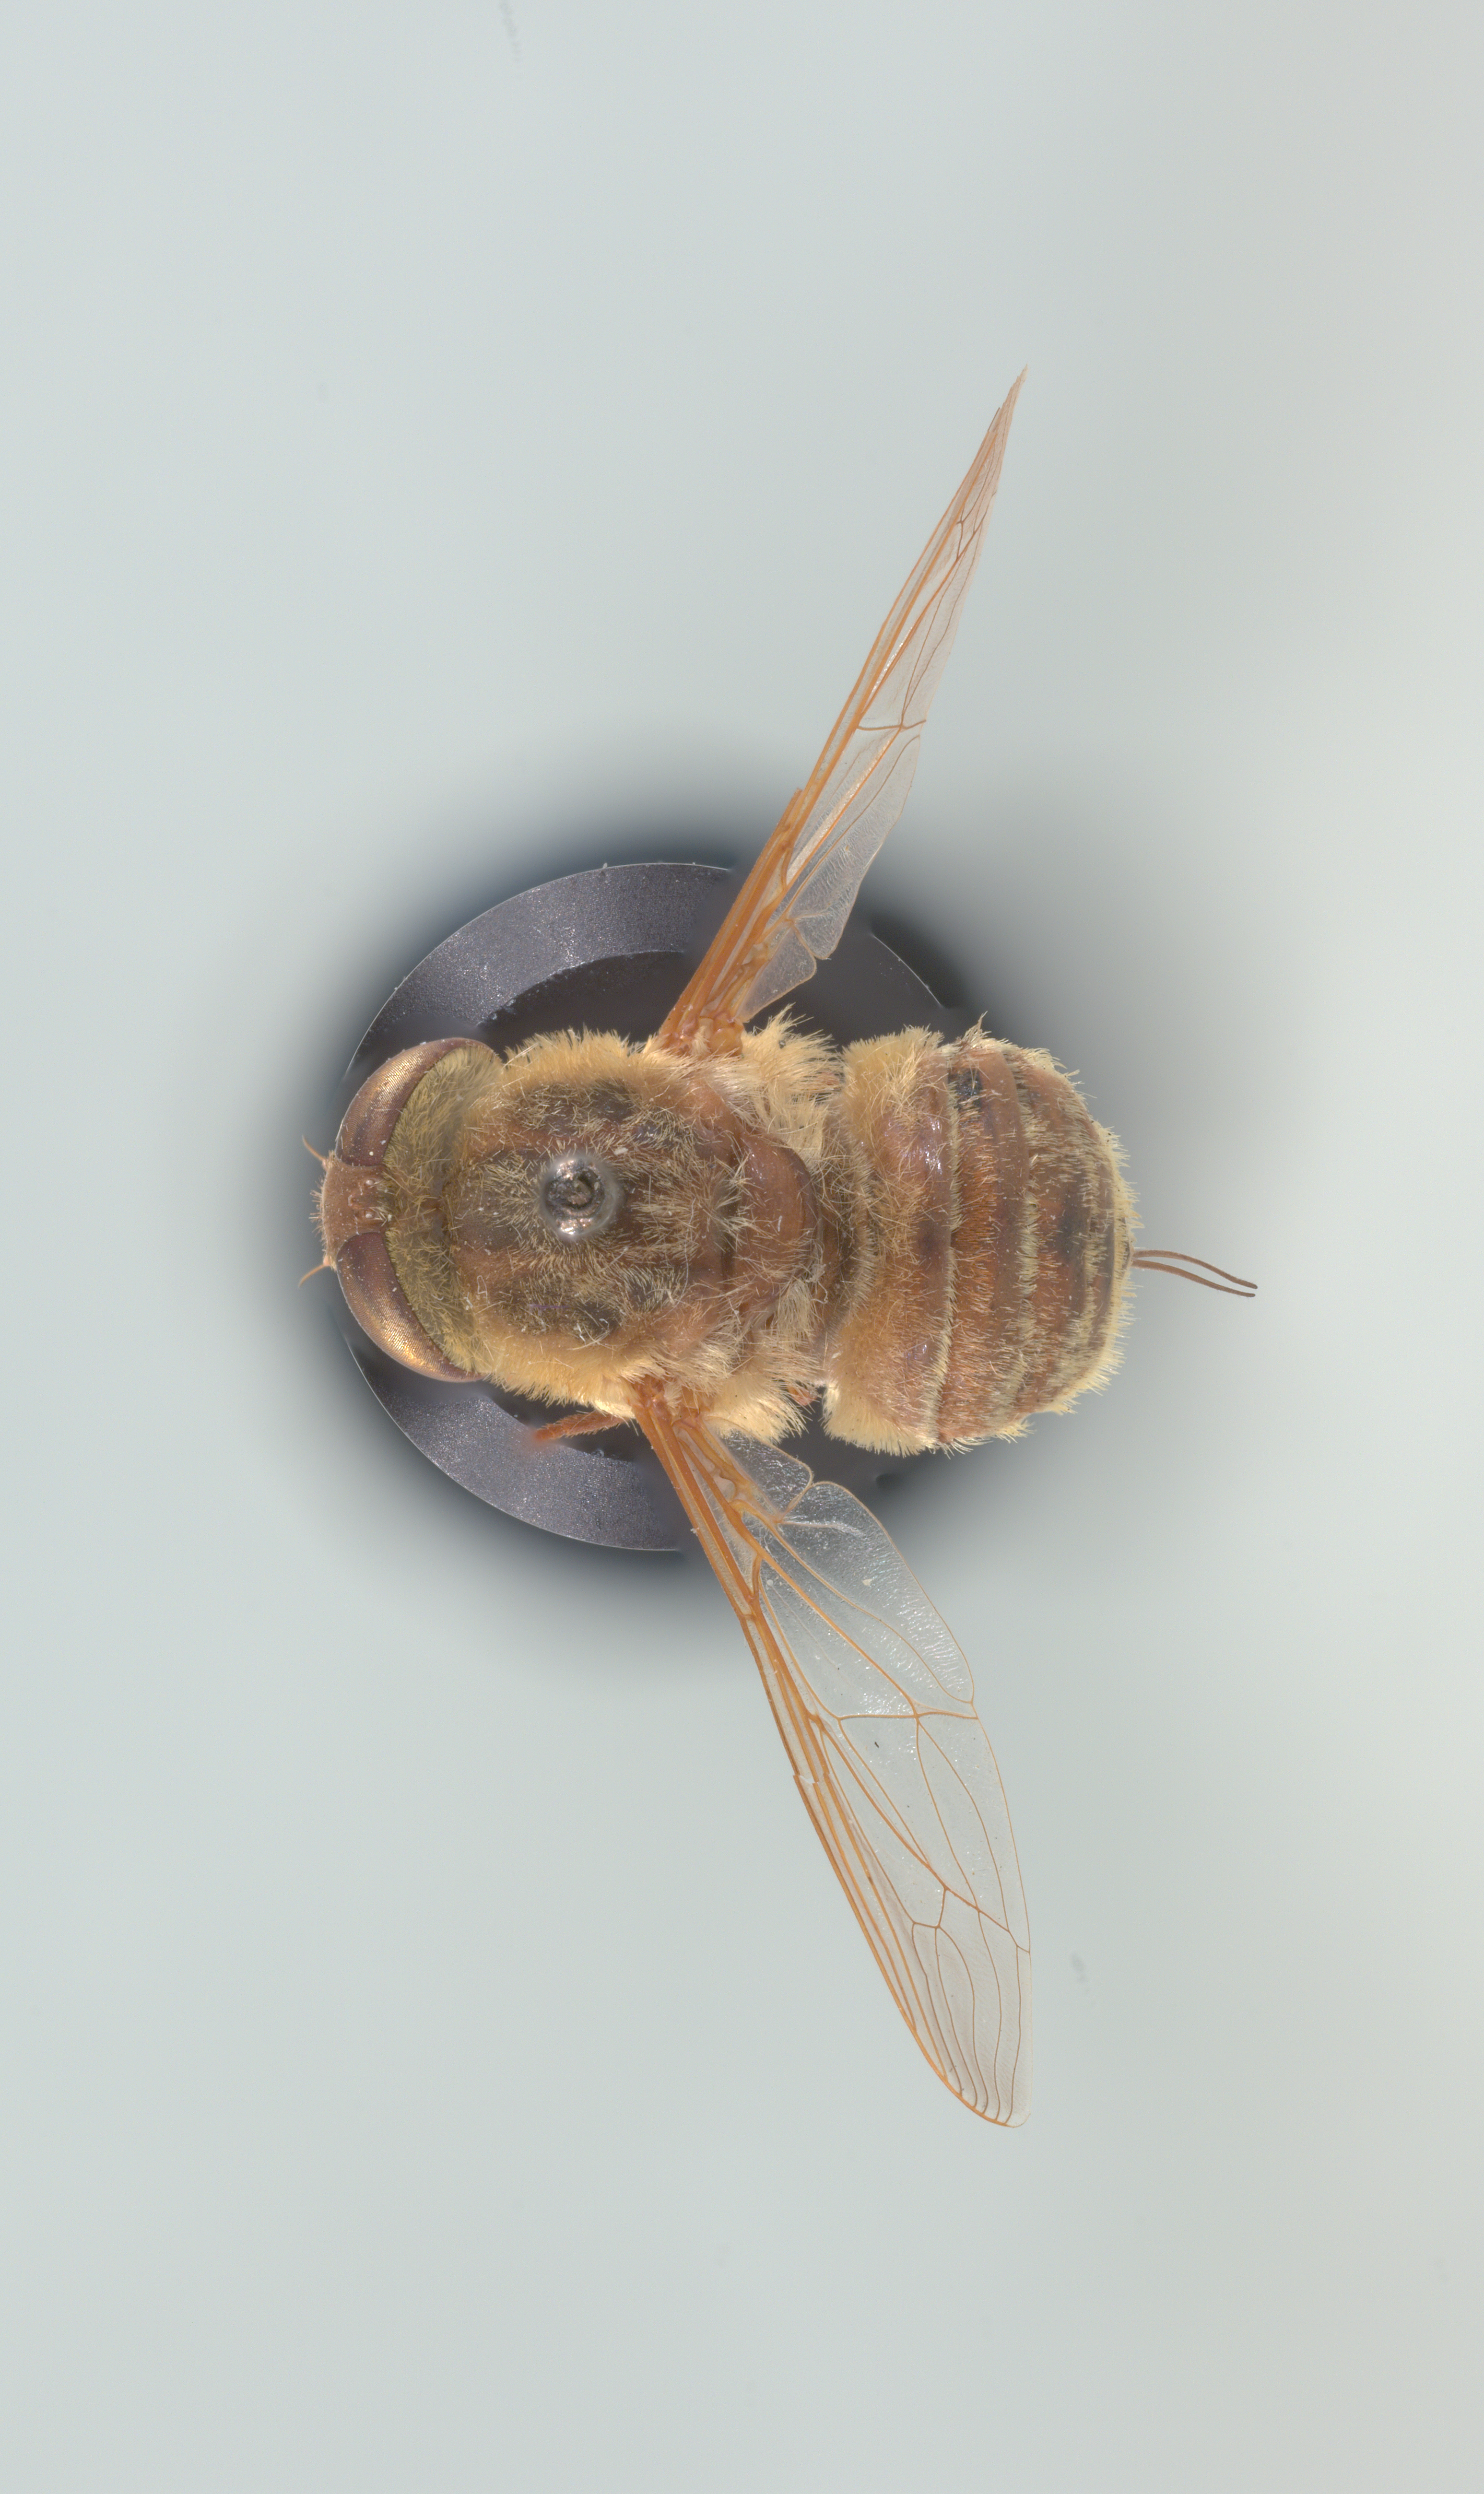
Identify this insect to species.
Neorhynchocephalus volaticus
